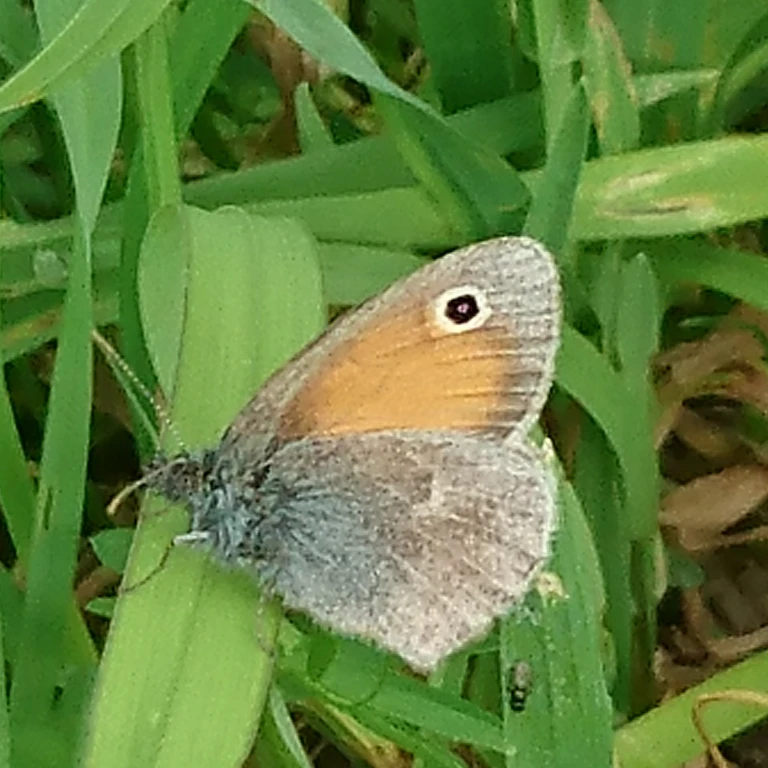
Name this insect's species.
Coenonympha pamphilus
